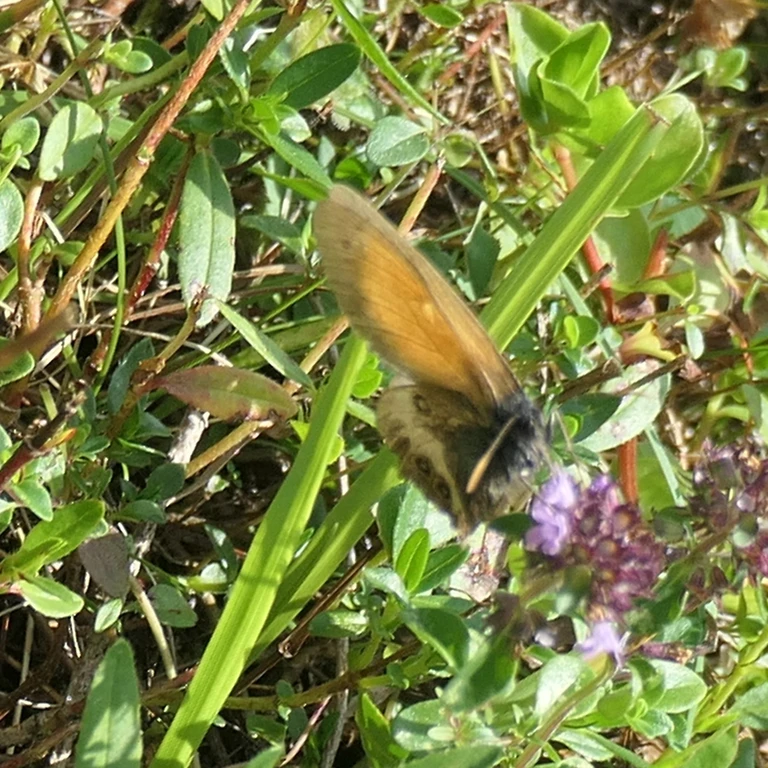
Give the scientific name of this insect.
Coenonympha arcania
